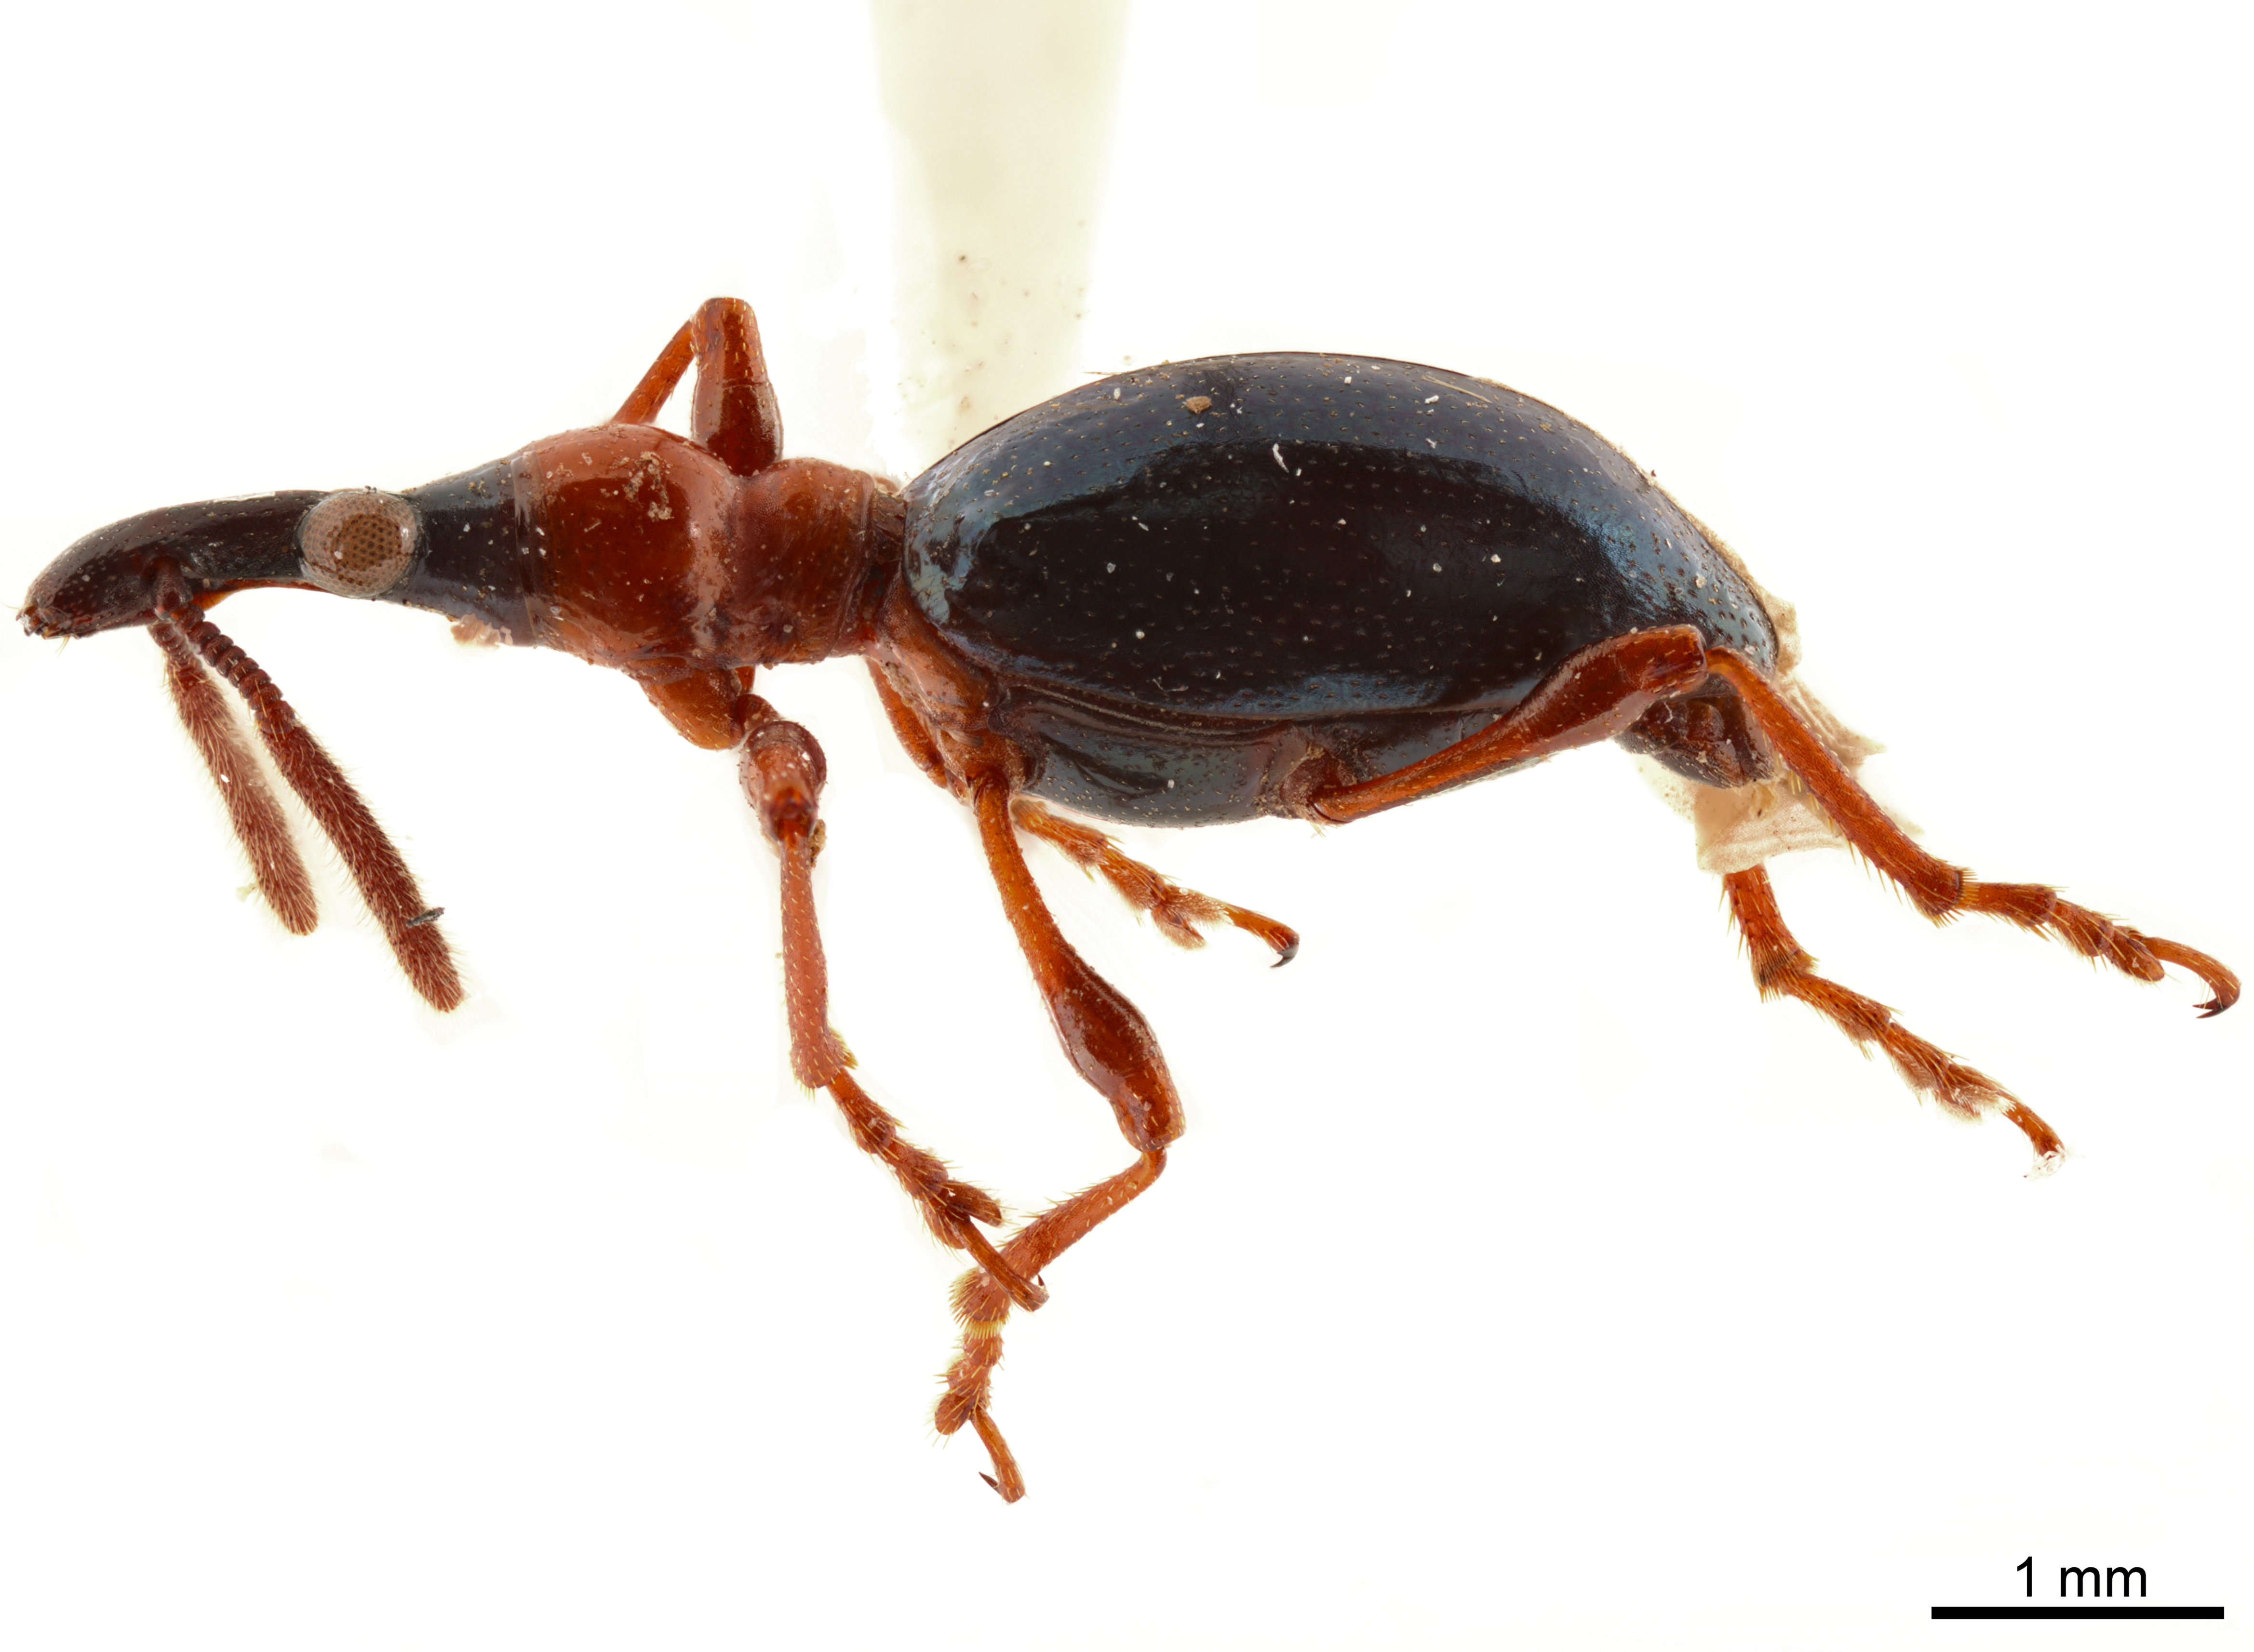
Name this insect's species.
Cylas formicarius
